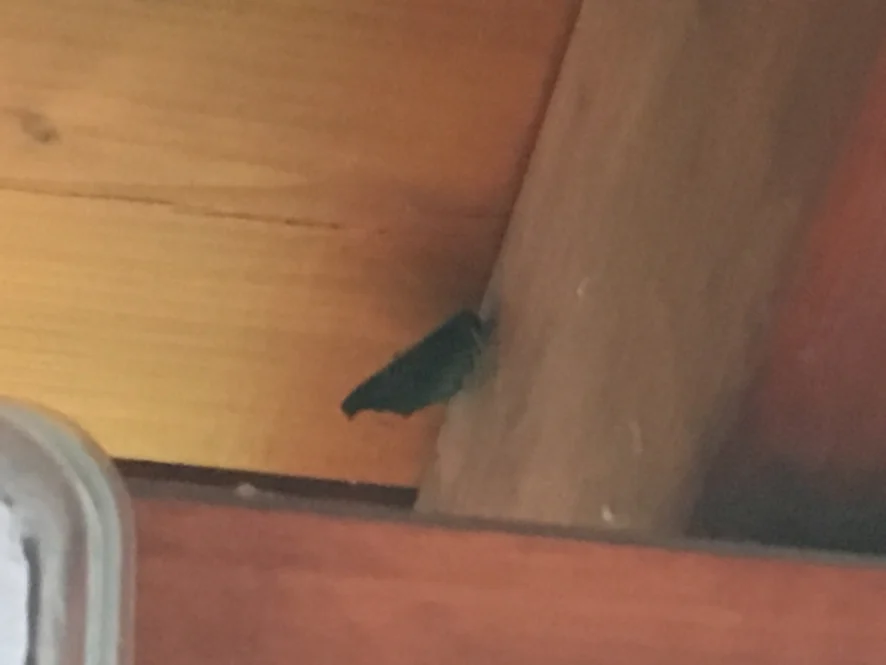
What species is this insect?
Aglais io
